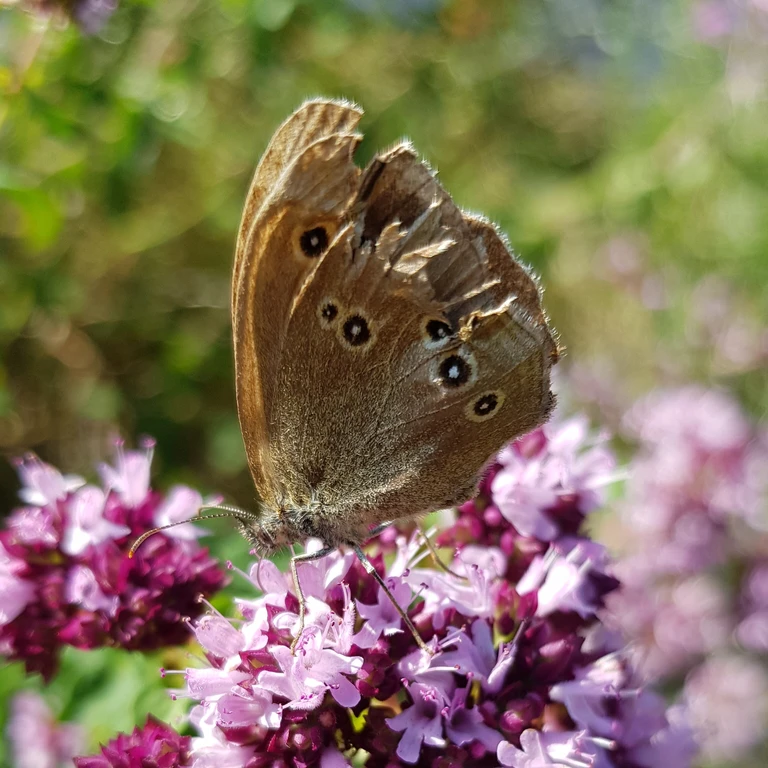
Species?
Aphantopus hyperantus
